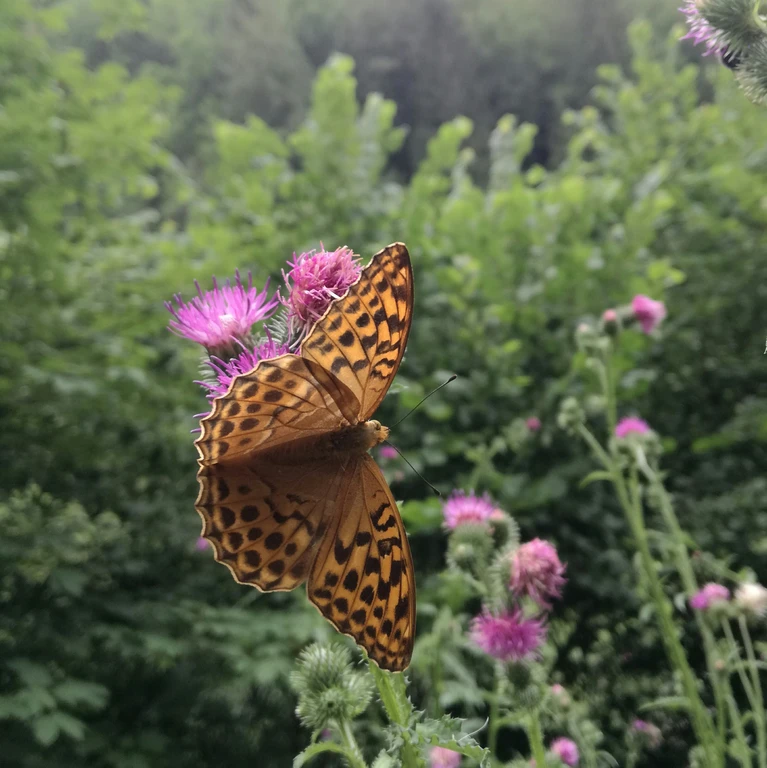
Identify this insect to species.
Argynnis paphia
